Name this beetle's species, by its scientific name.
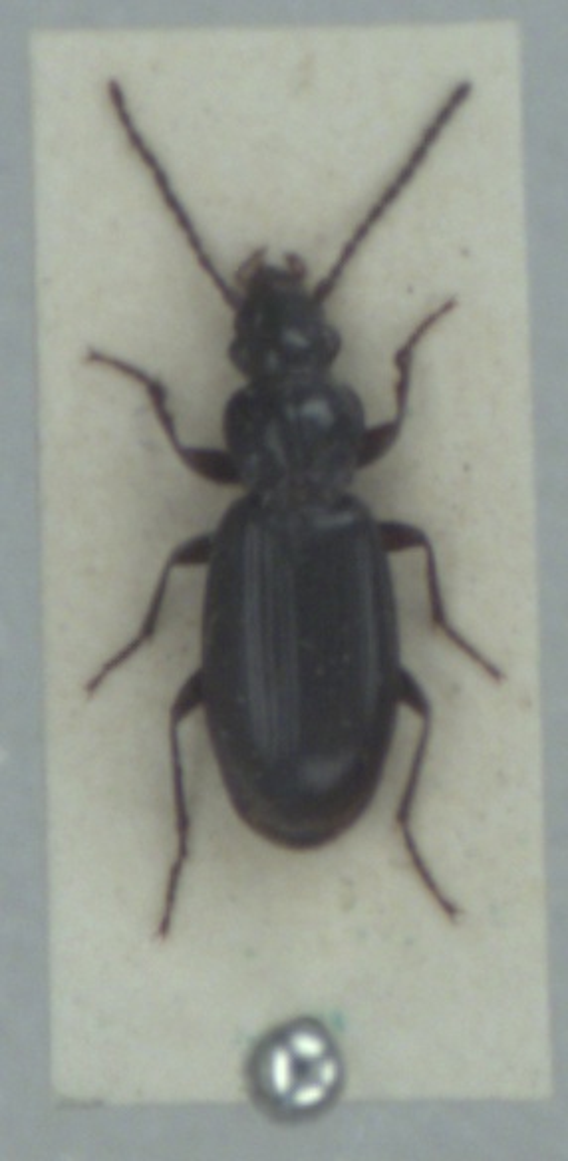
Patrobus assimilis
